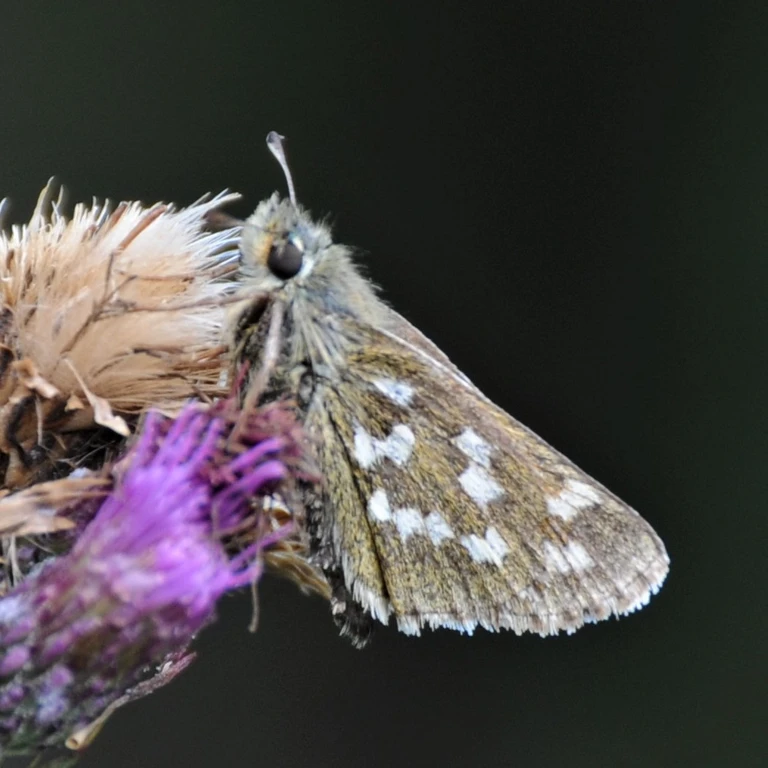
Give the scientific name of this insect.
Hesperia comma
